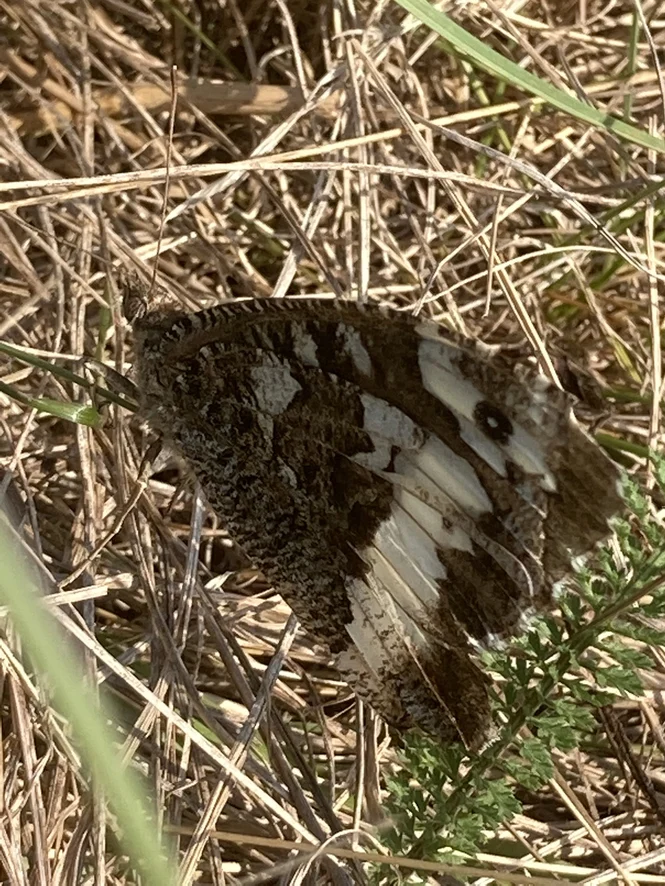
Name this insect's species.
Brintesia circe
